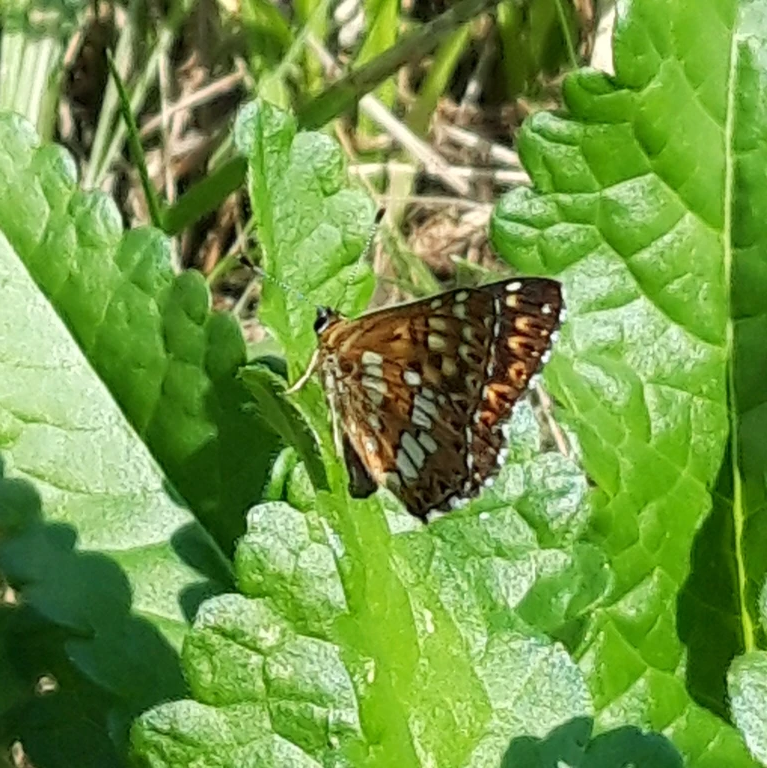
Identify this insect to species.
Hamearis lucina
